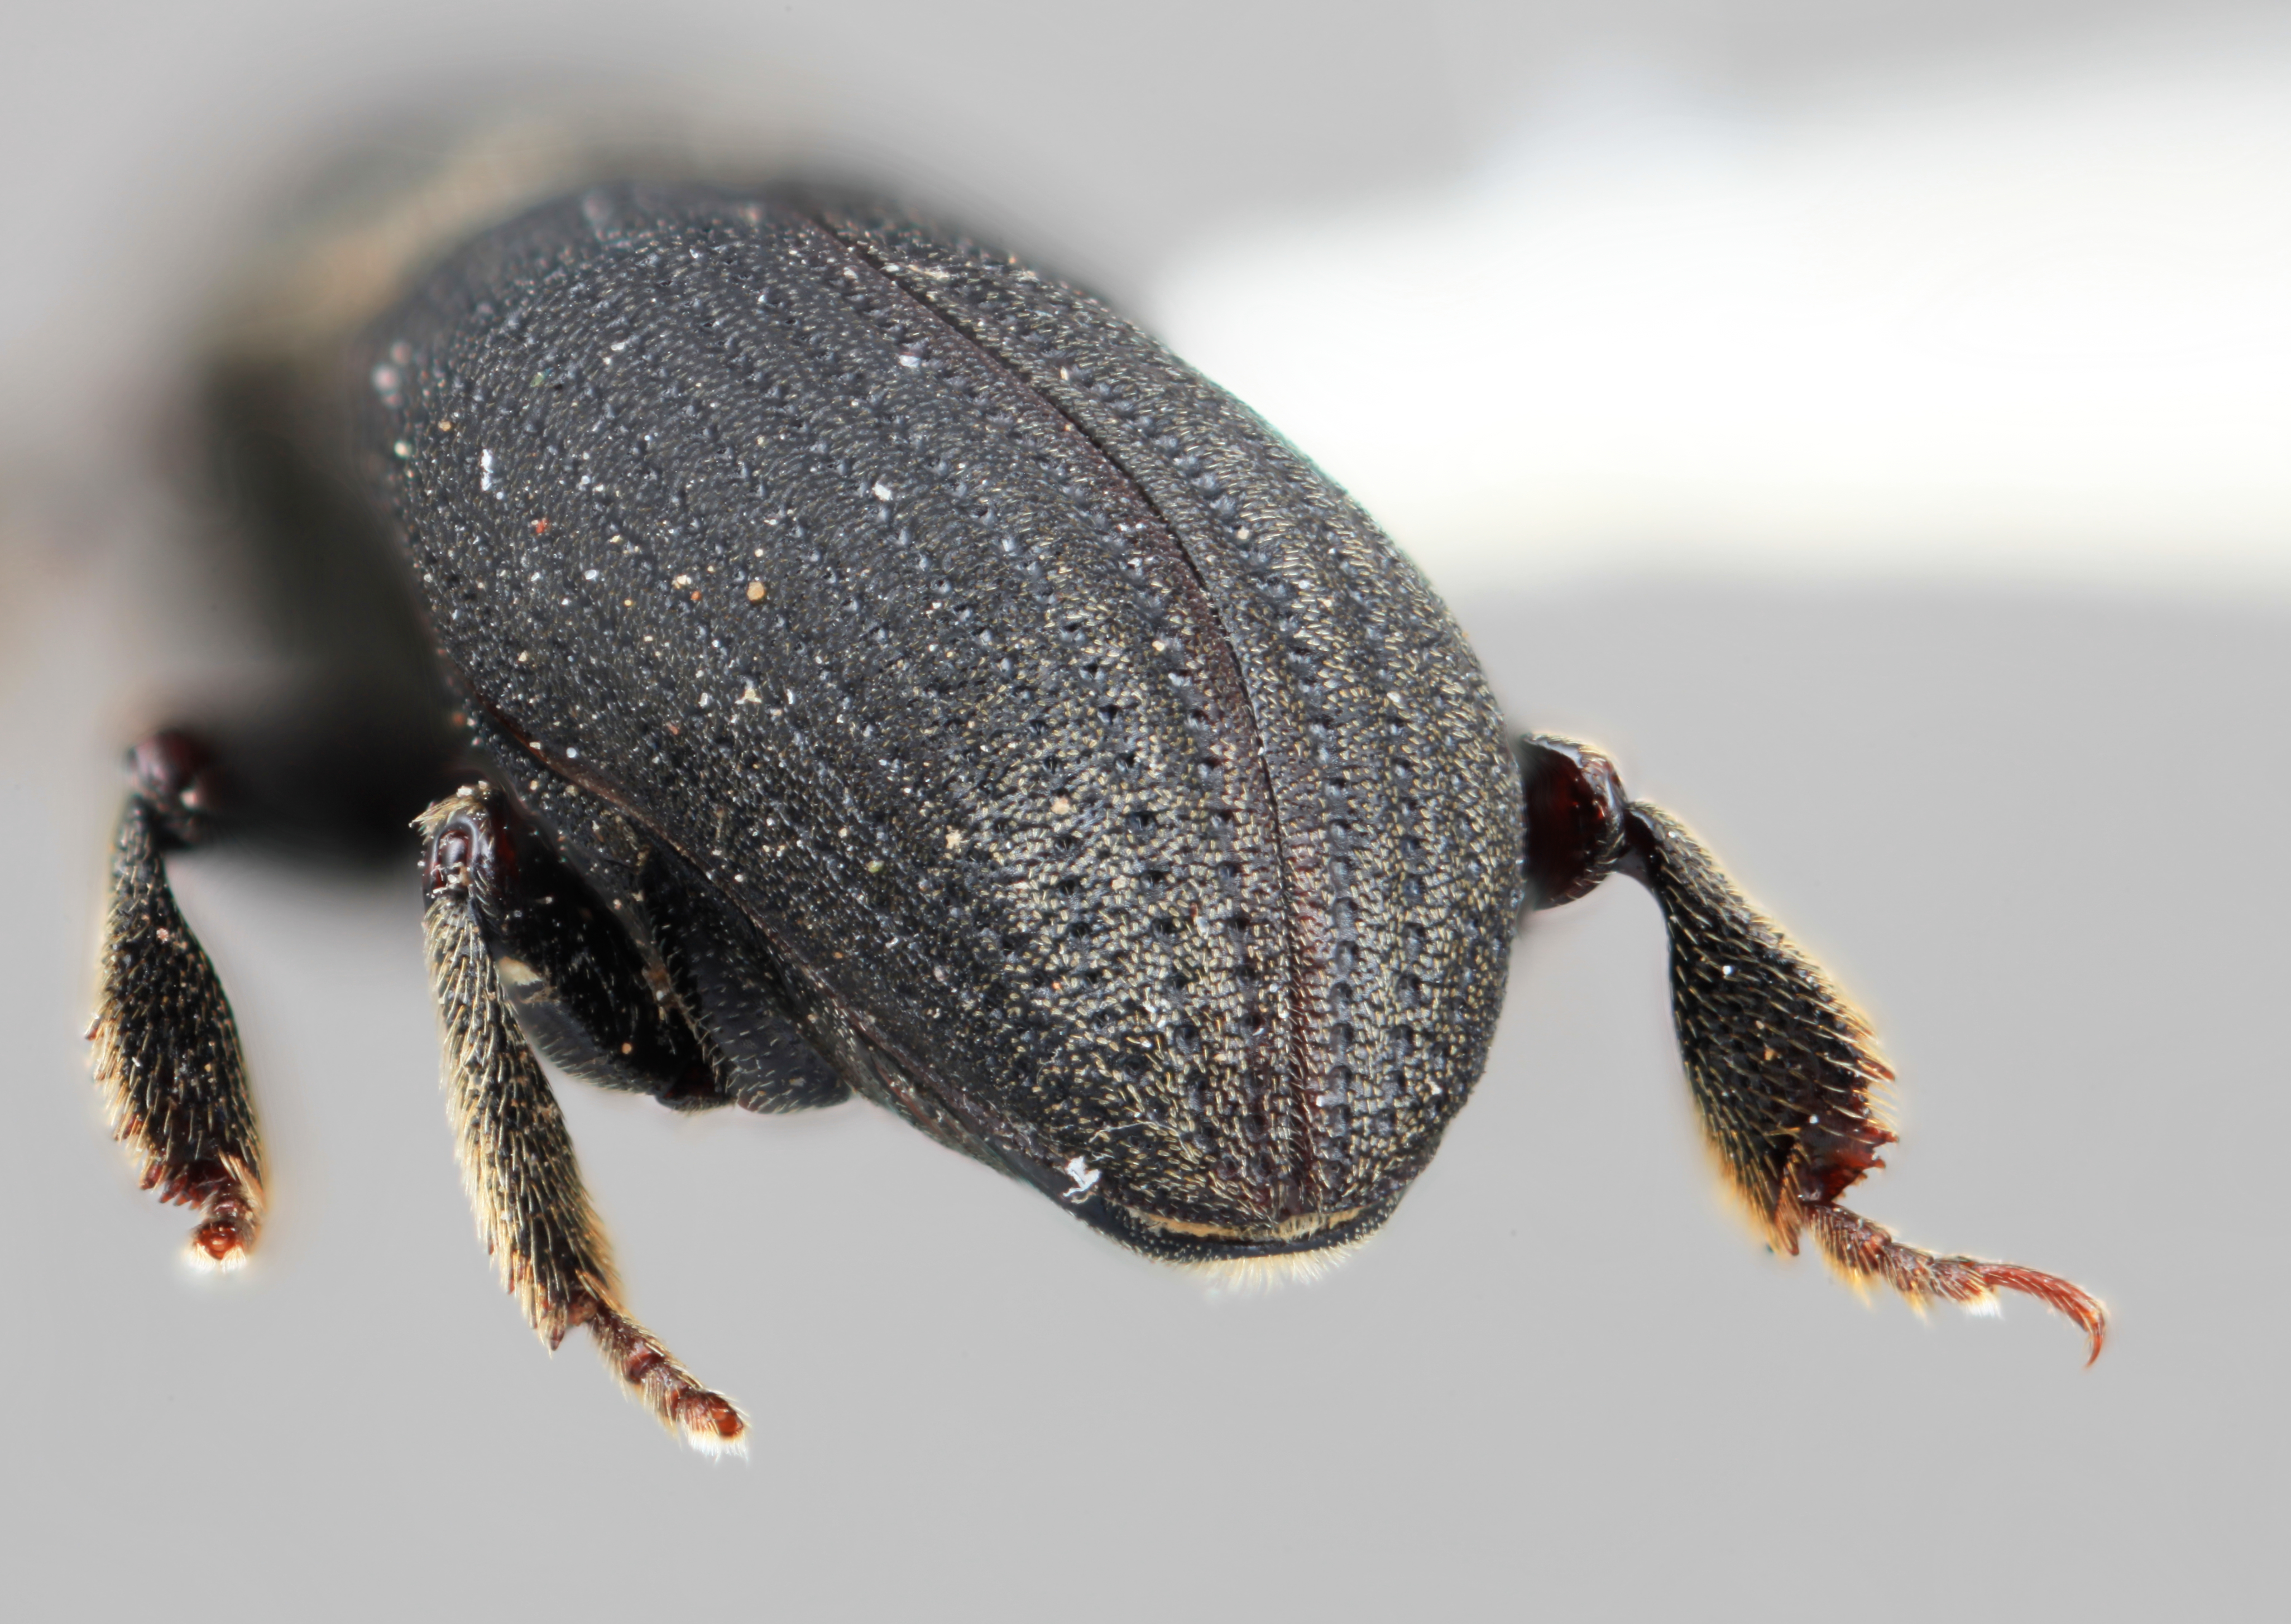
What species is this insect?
Hylastes retifer
